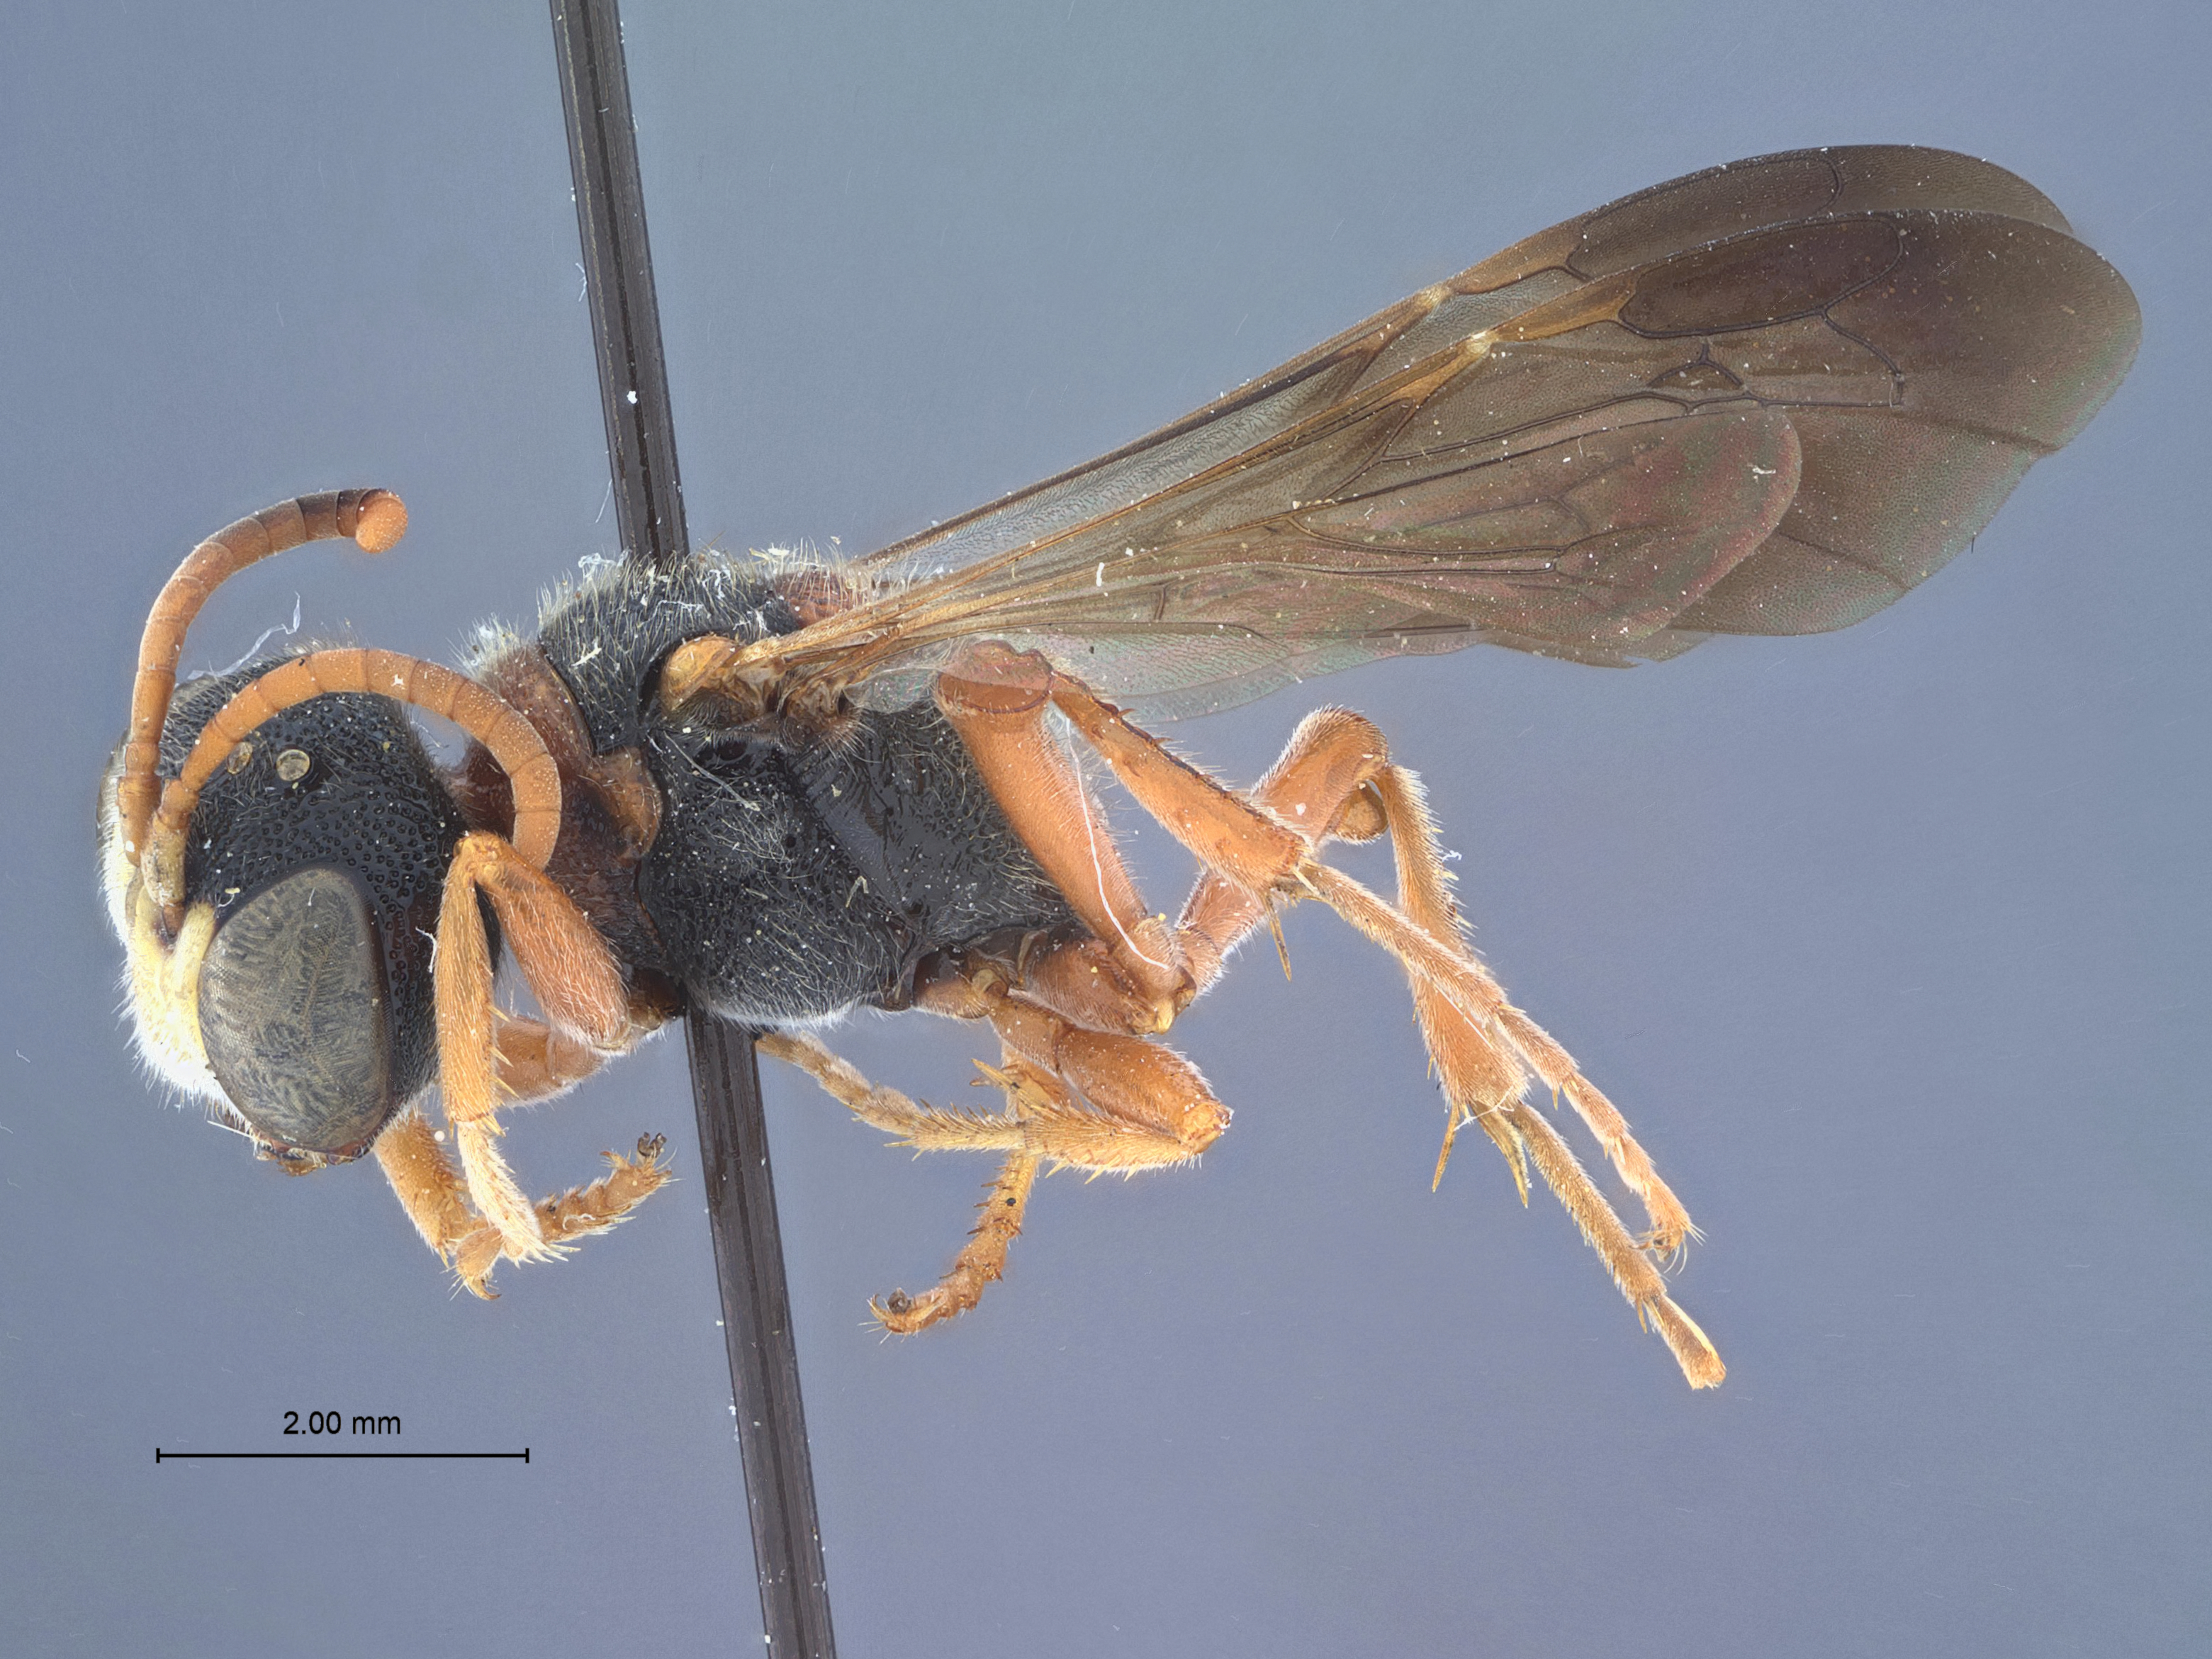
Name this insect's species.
Cerceris robertsonii
